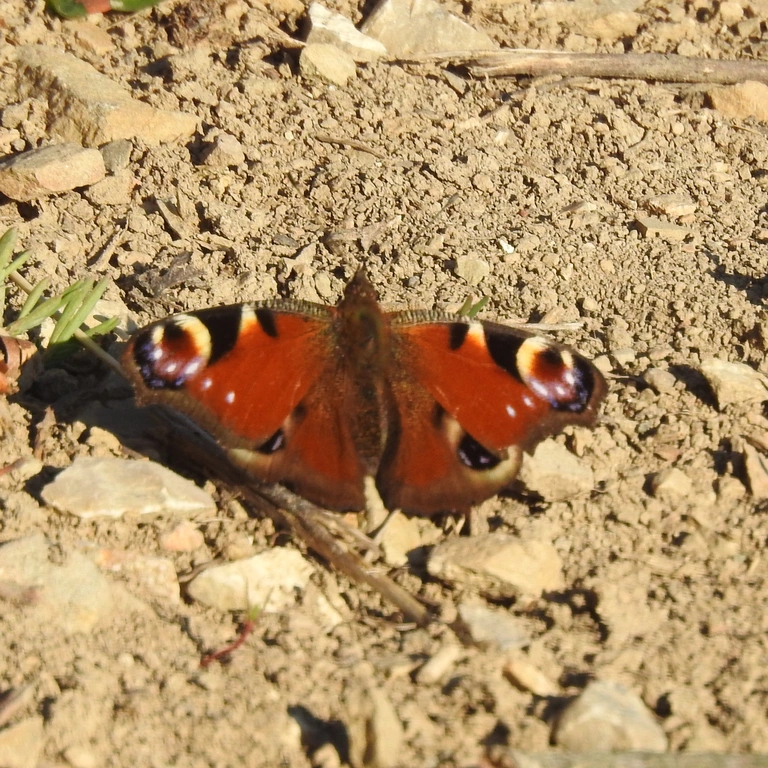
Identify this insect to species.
Aglais io
